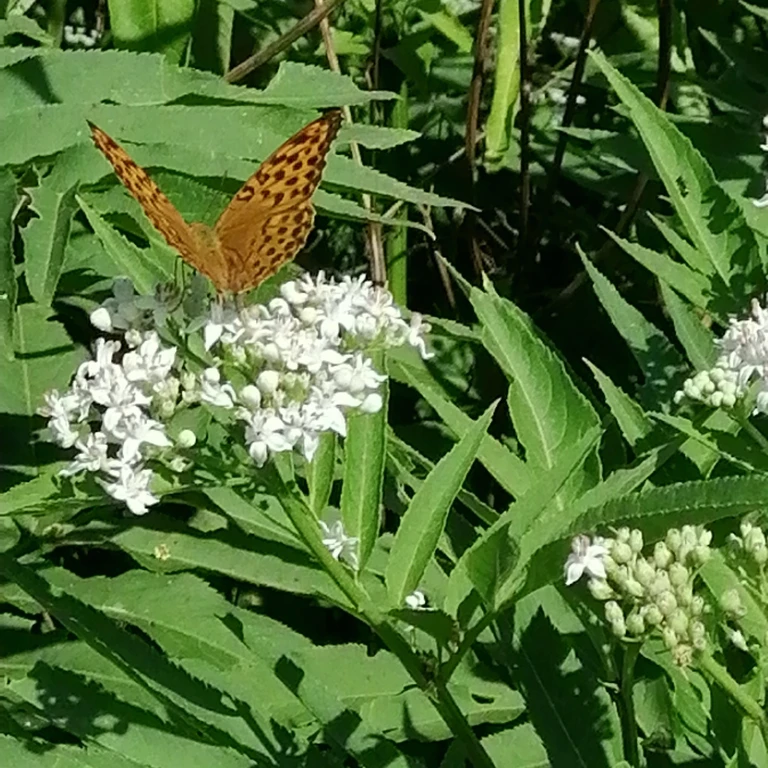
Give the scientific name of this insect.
Argynnis paphia
